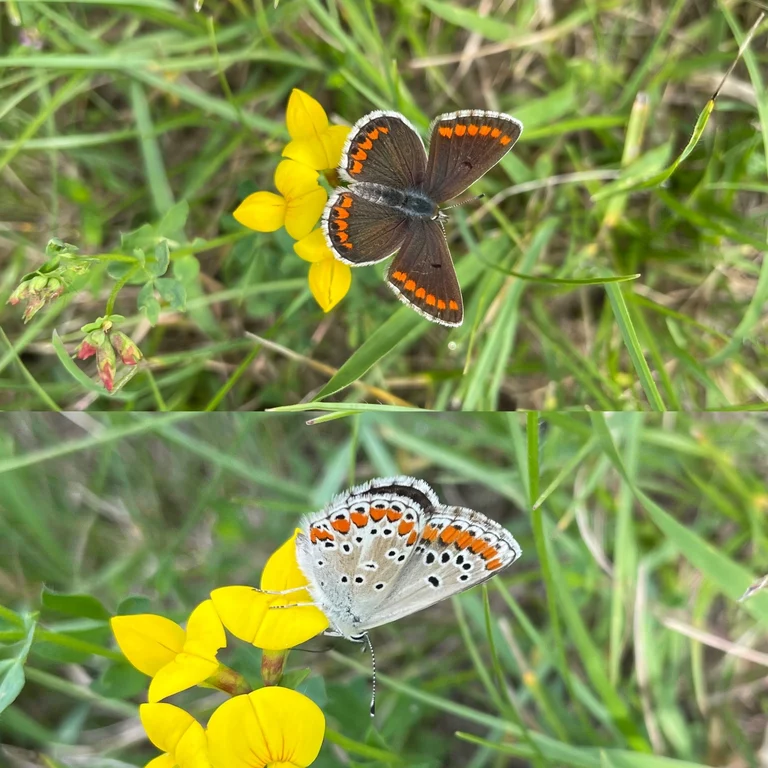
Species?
Aricia agestis/artaxerxes
